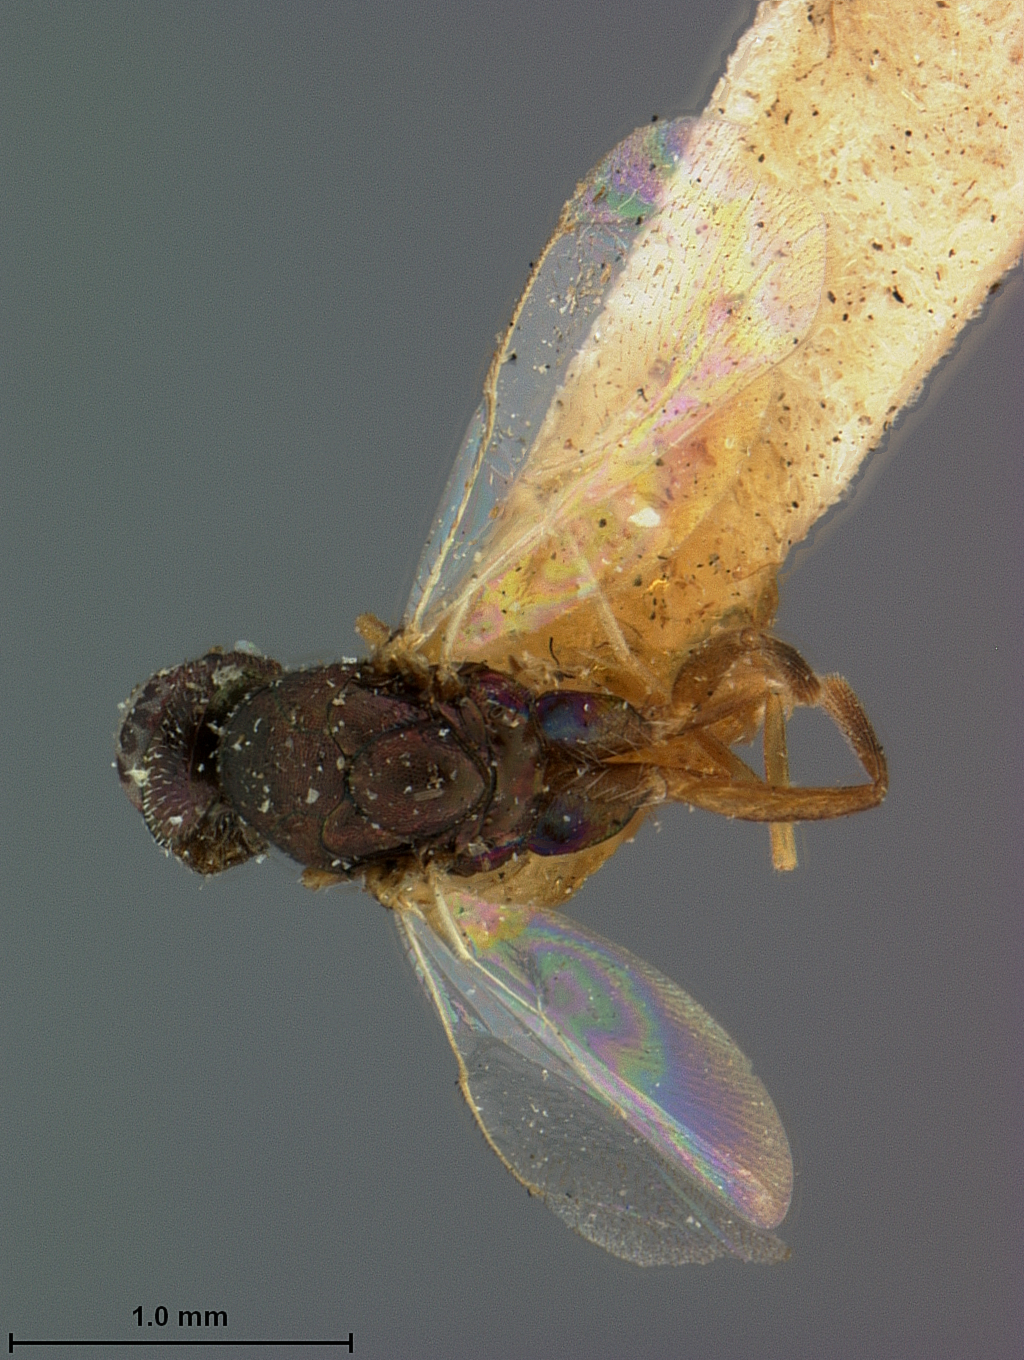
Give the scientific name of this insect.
Syntomaspis dryophantae
